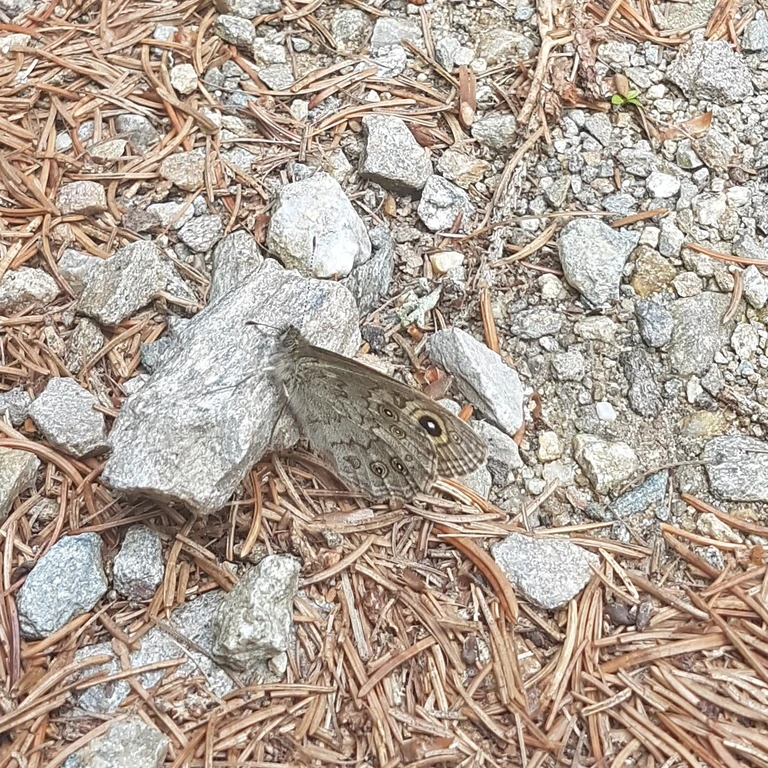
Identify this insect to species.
Lasiommata maera (also Pararge maera)
